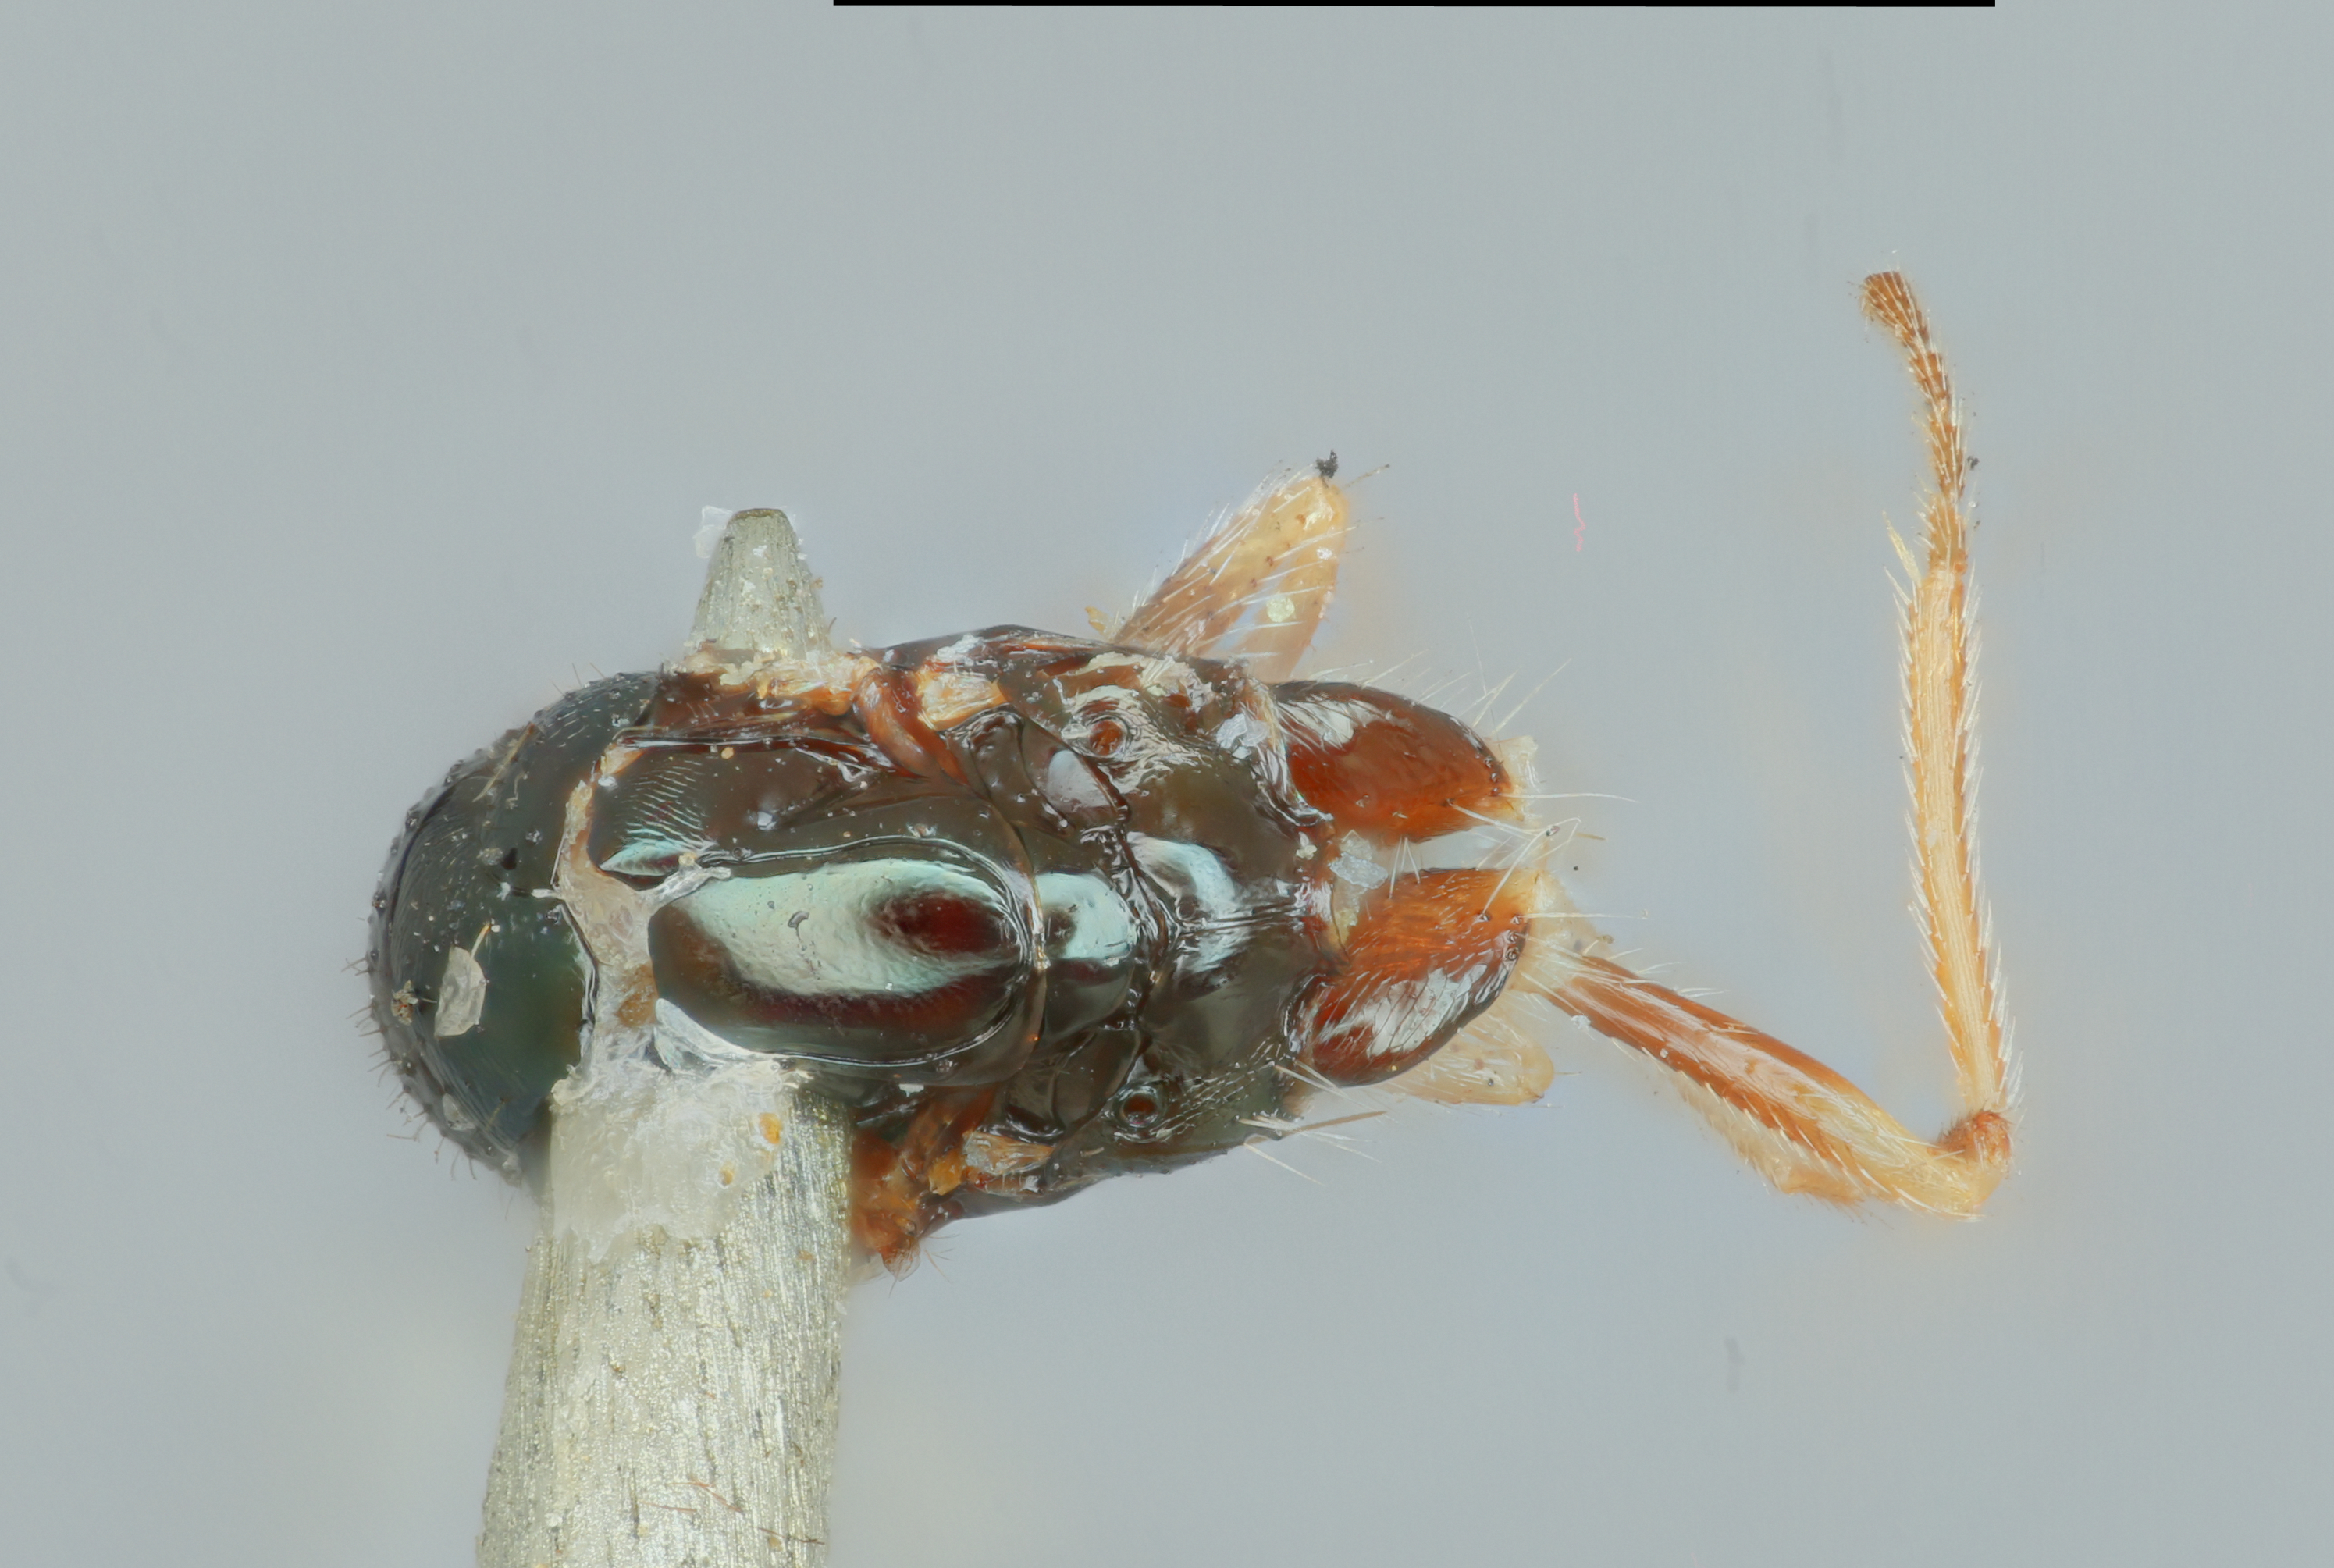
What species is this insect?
Elachistus glacialis
